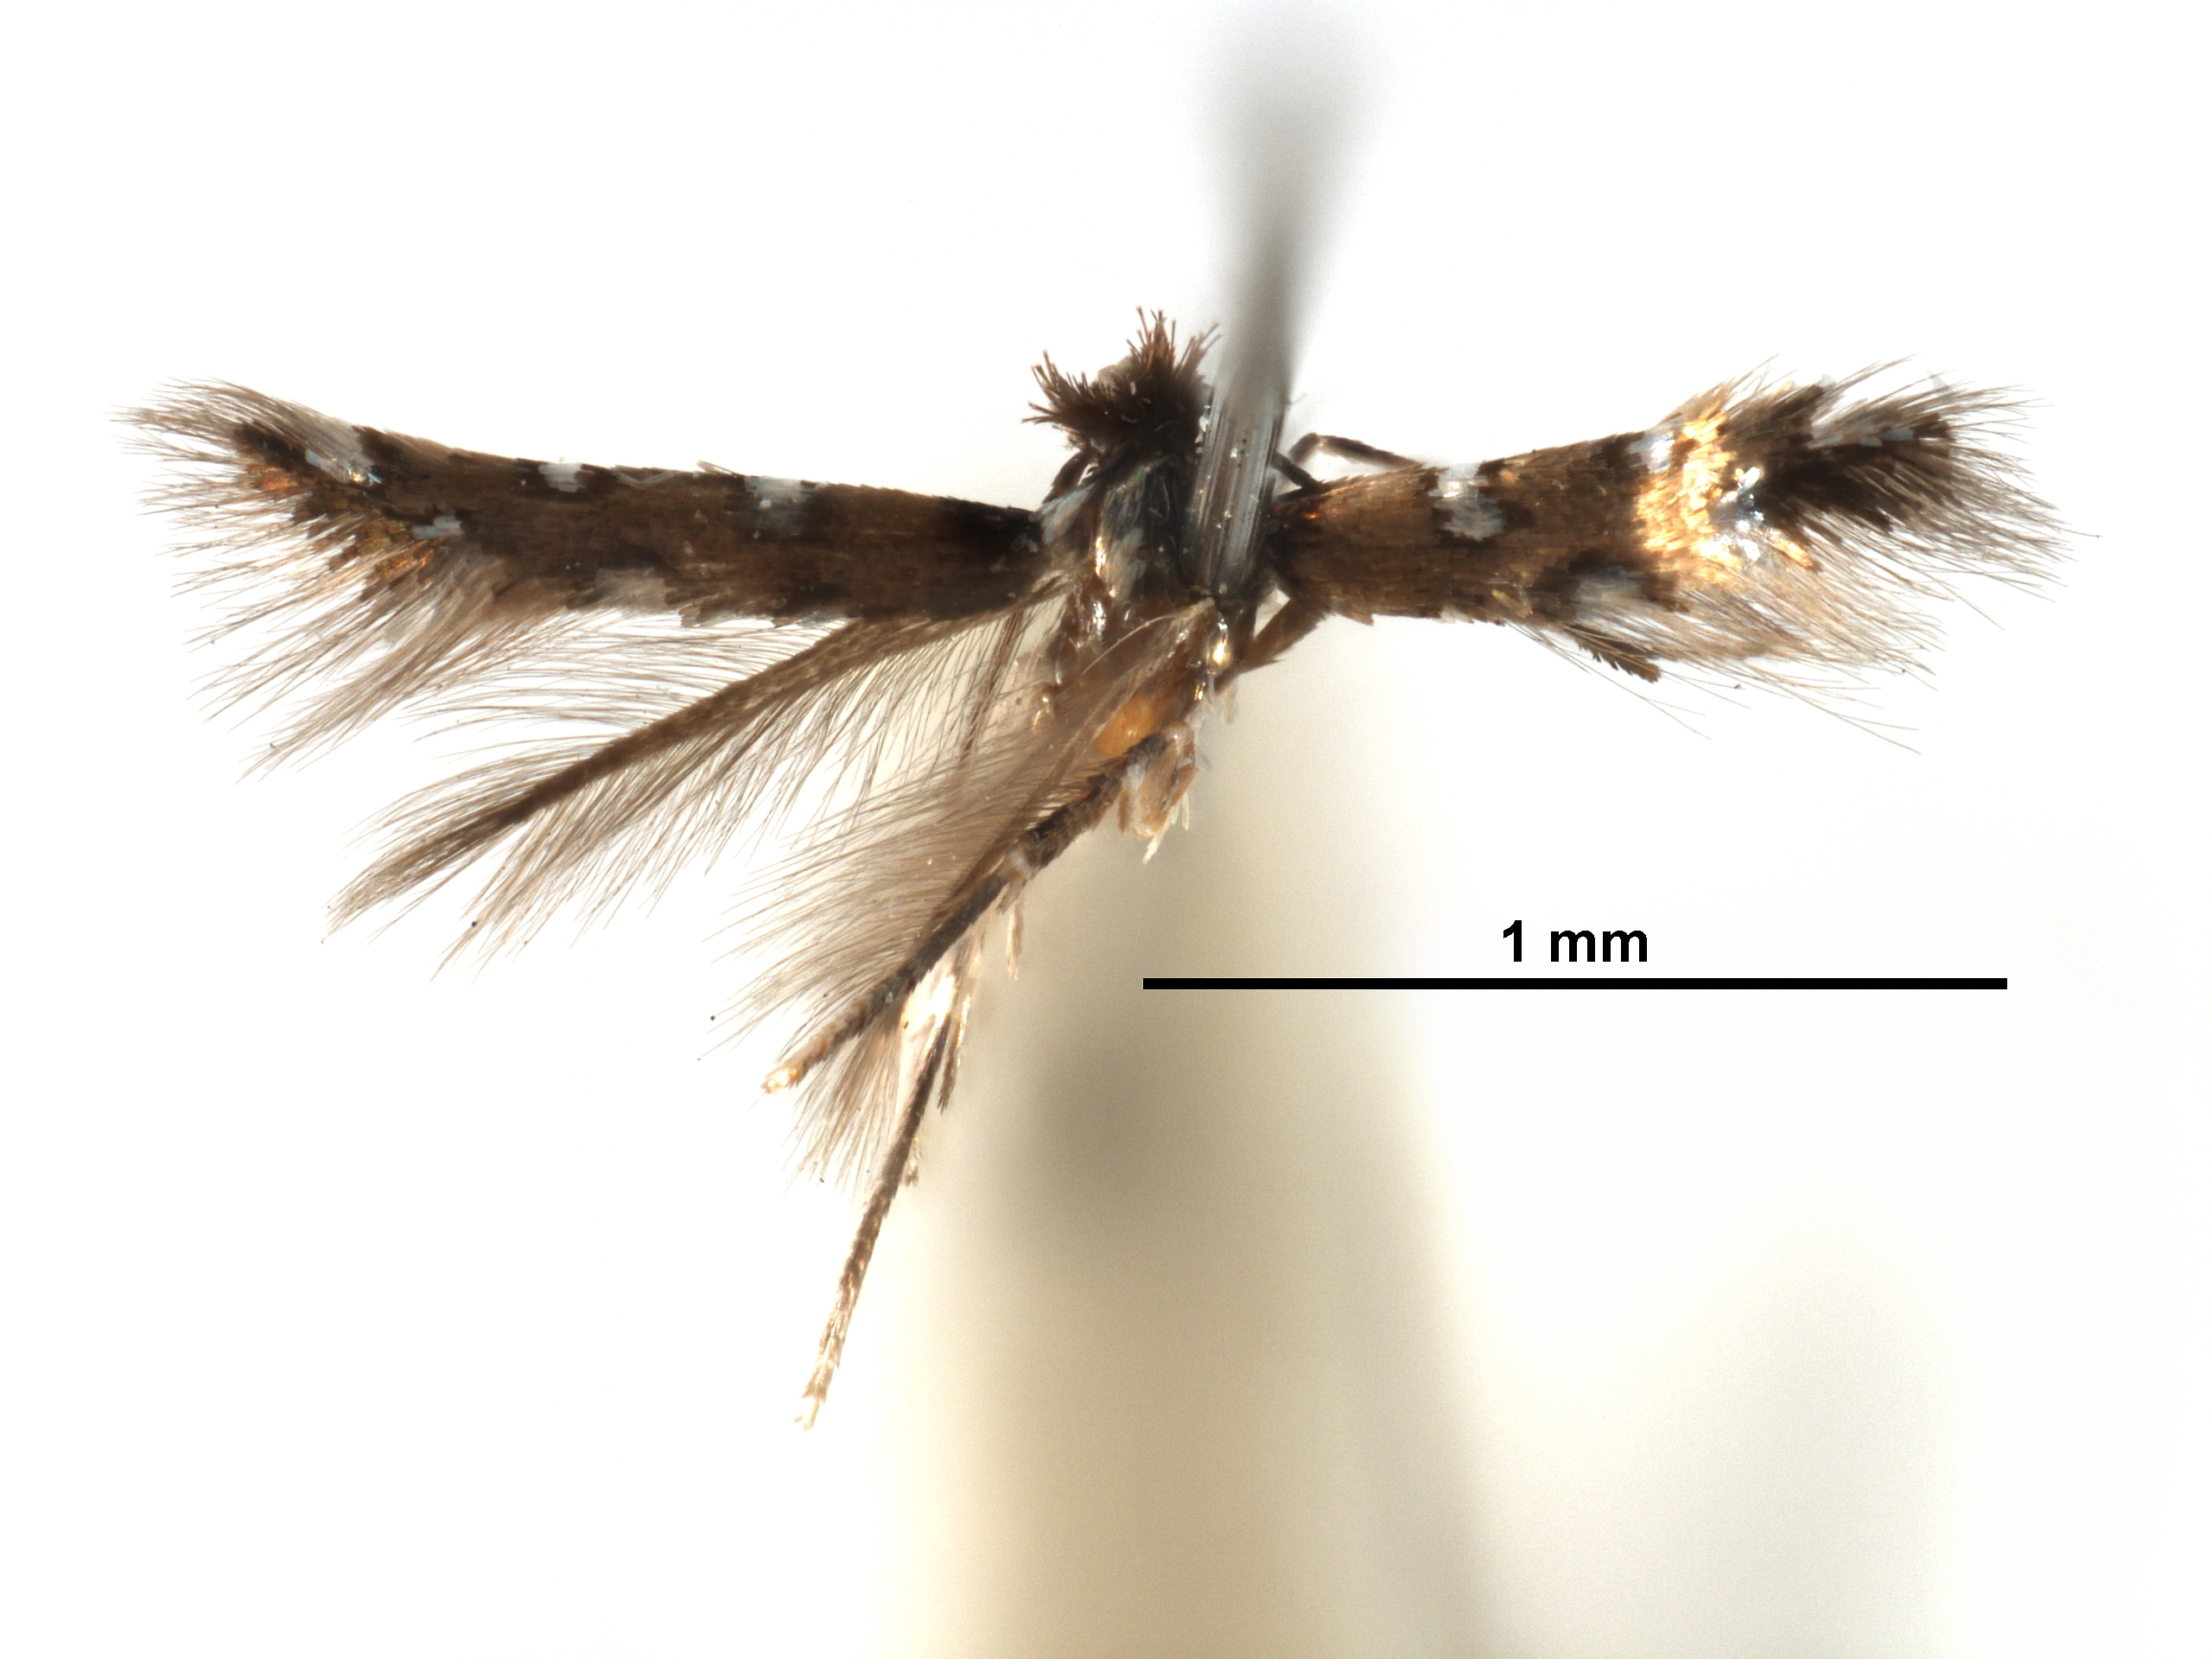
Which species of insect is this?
Phyllonorycter dorinda
